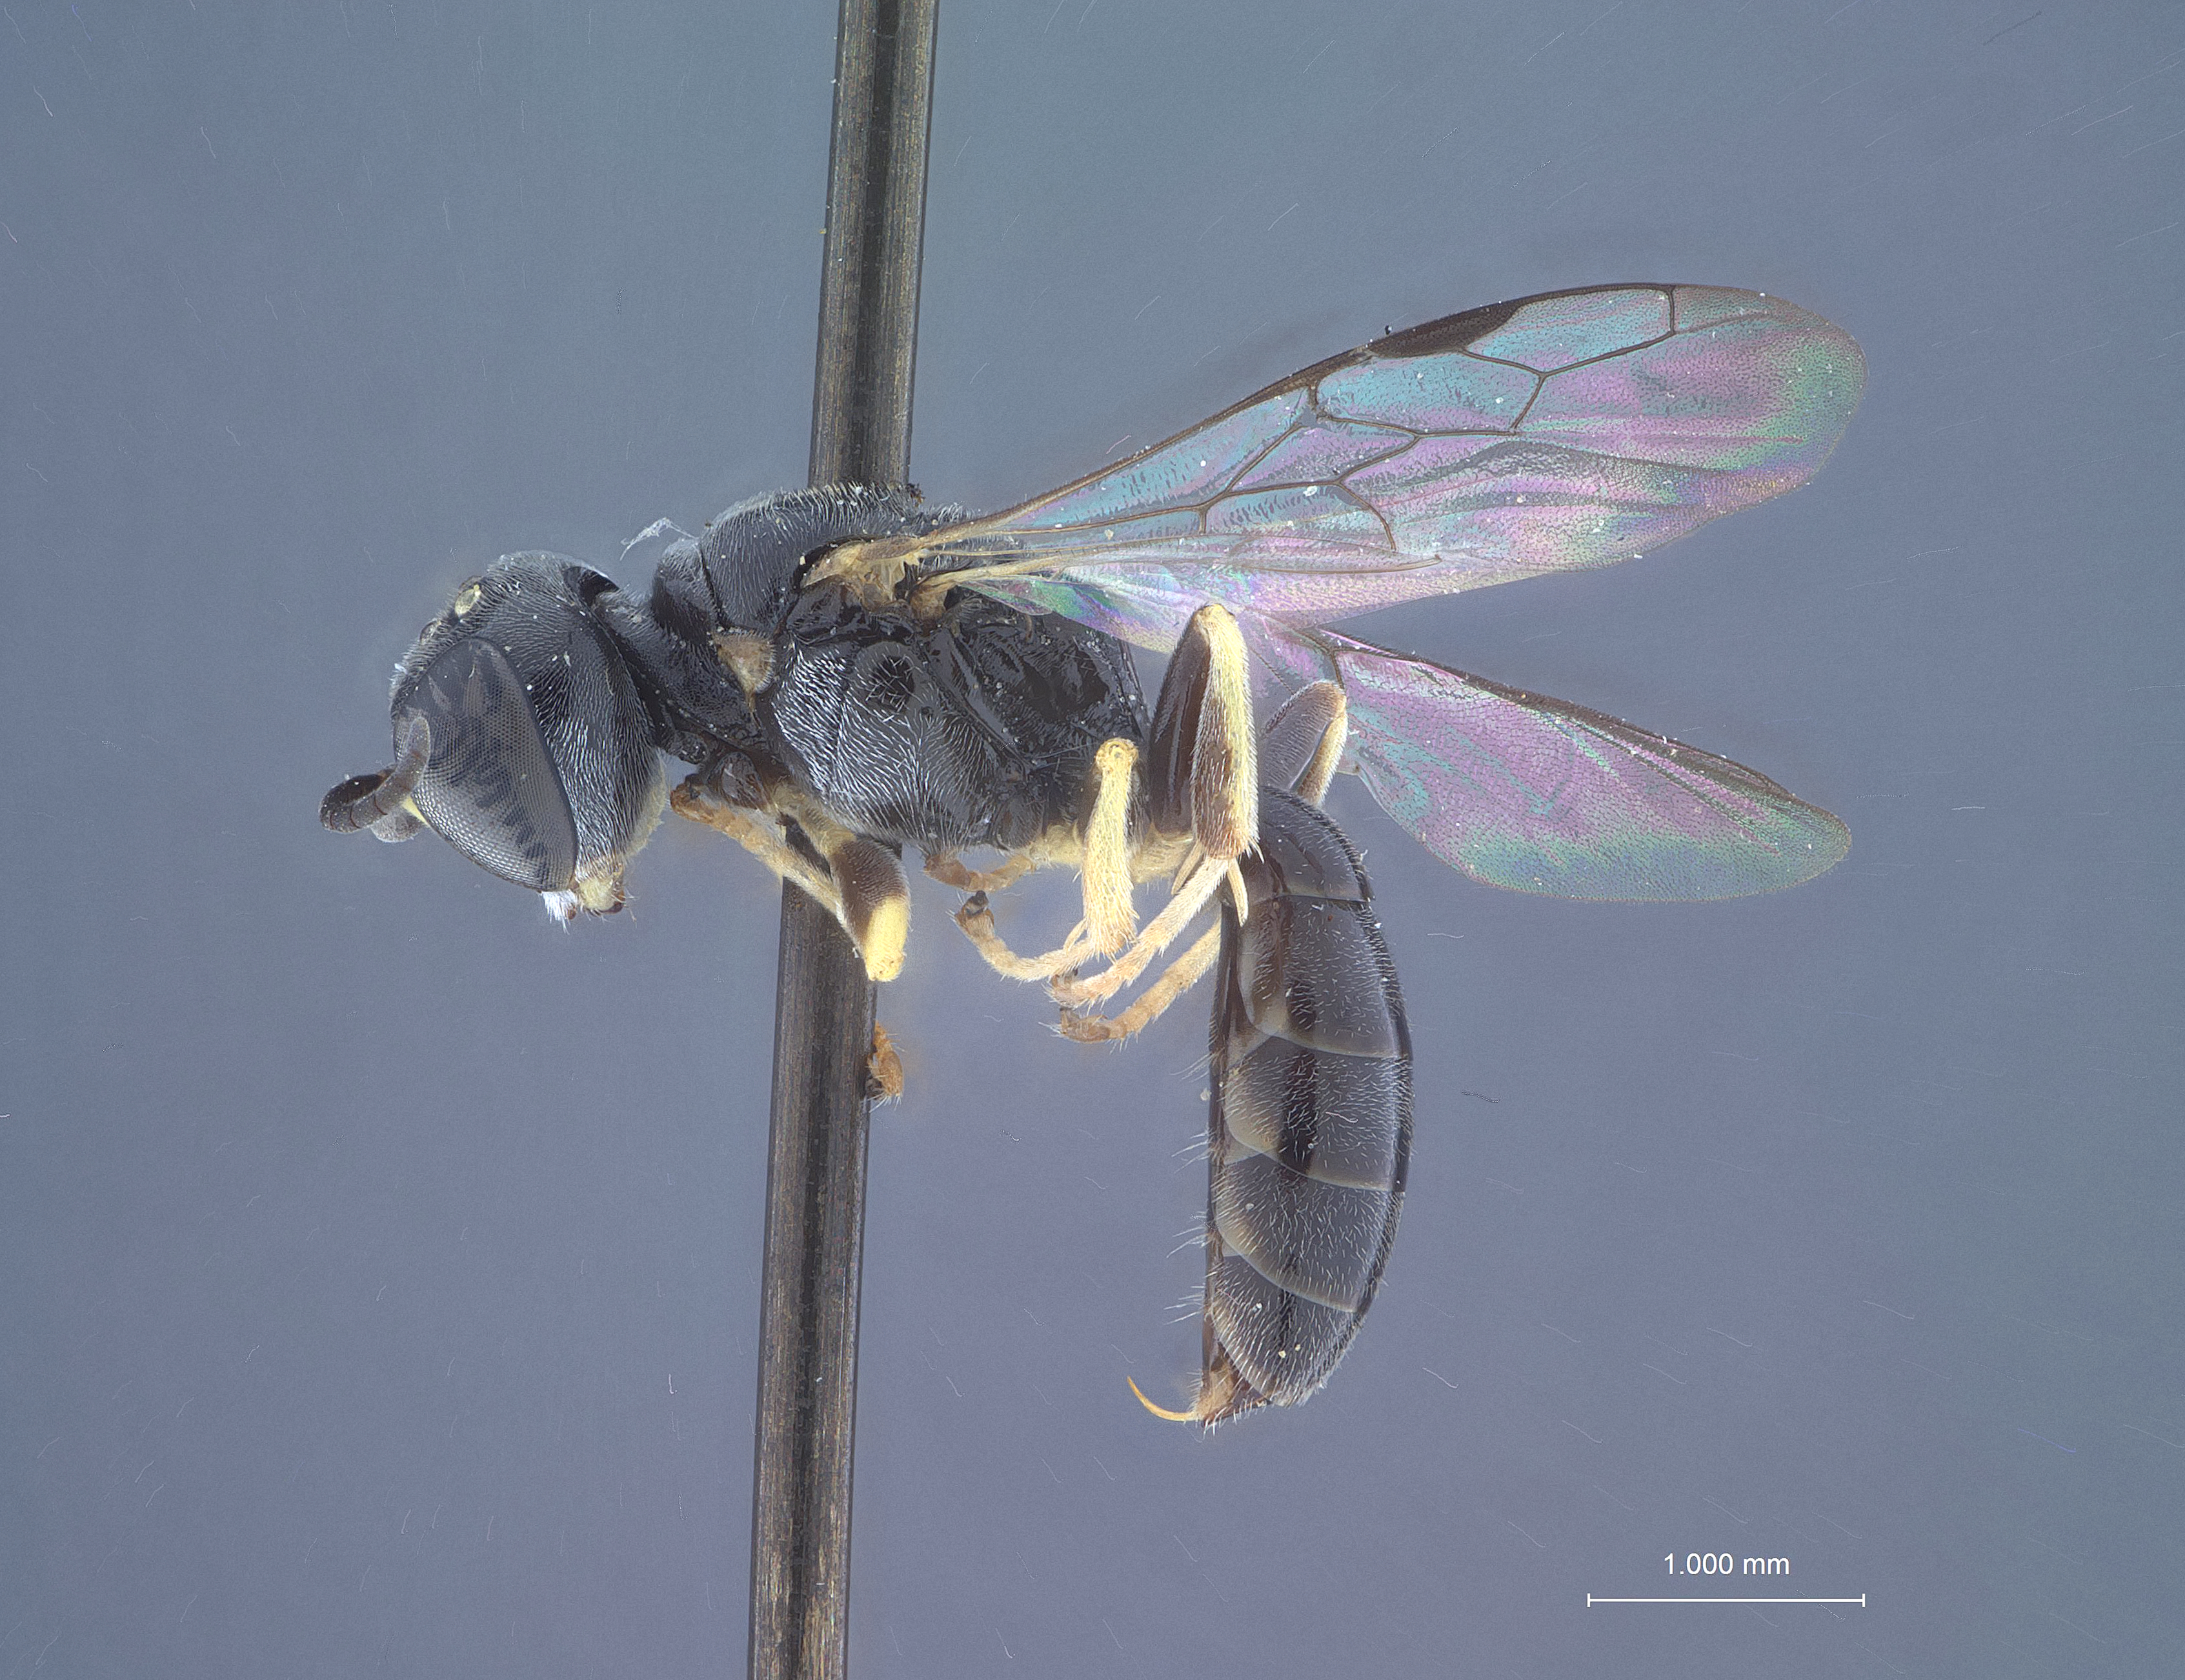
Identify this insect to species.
Crossocerus planifemus
